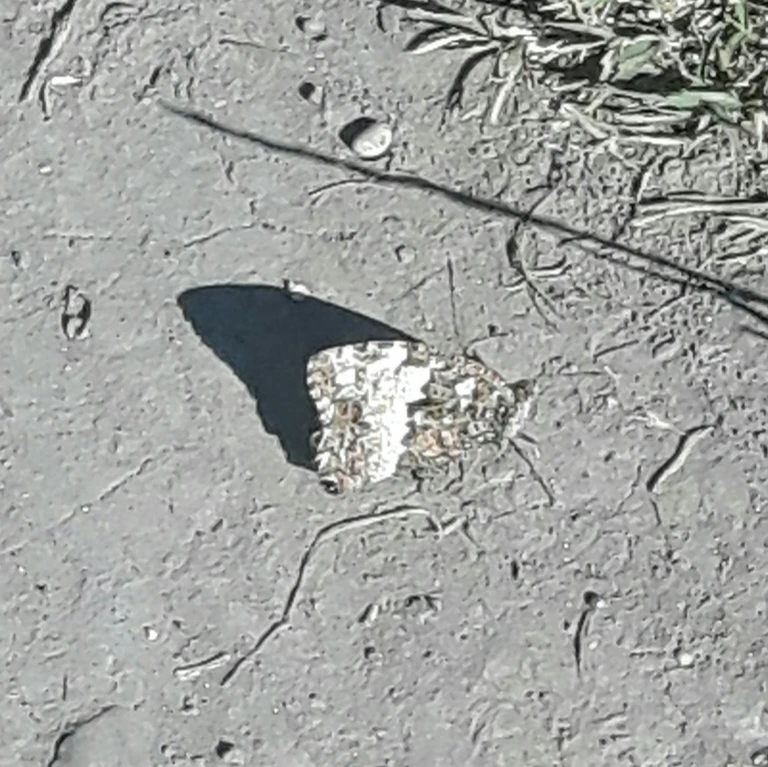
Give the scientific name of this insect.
Brintesia circe
